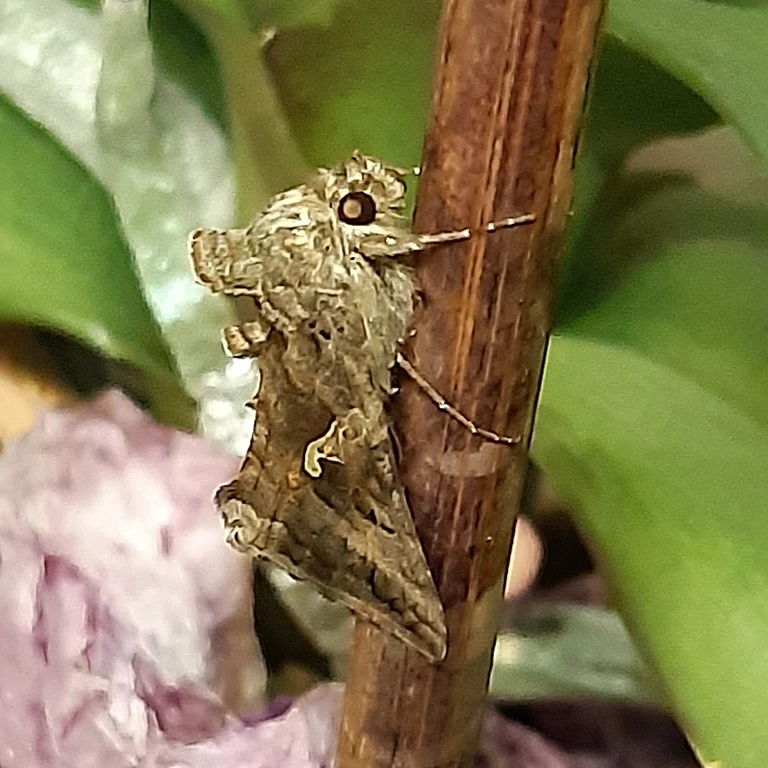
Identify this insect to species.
Autographa gamma
